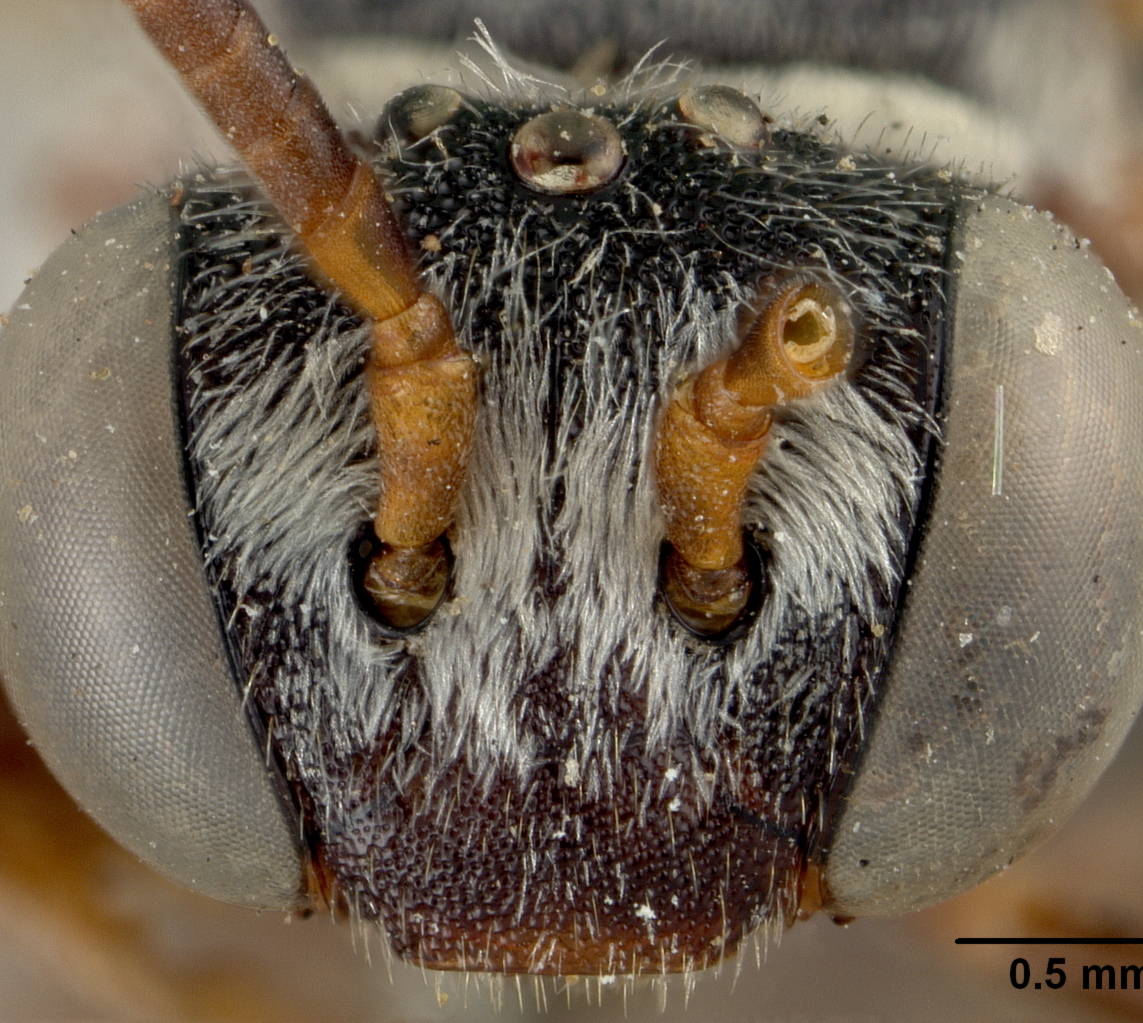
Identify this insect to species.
Epeolus crucis
